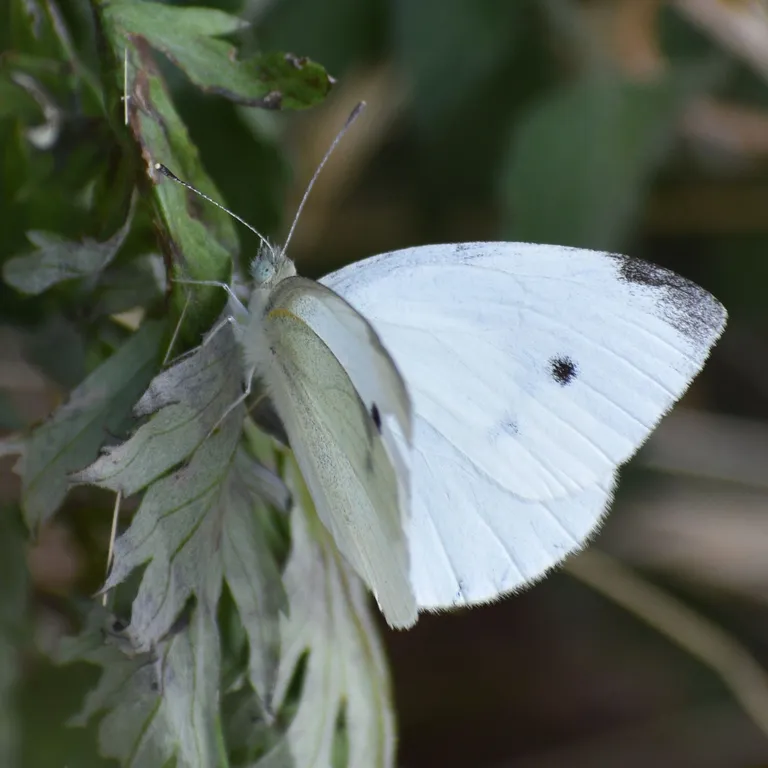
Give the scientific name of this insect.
Pieris rapae
